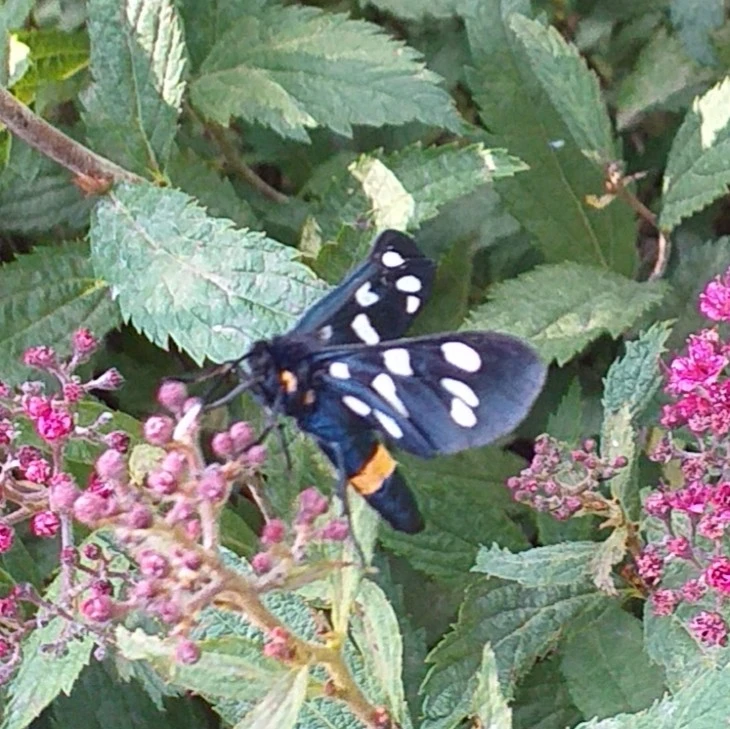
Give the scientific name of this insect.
Amata phegea
